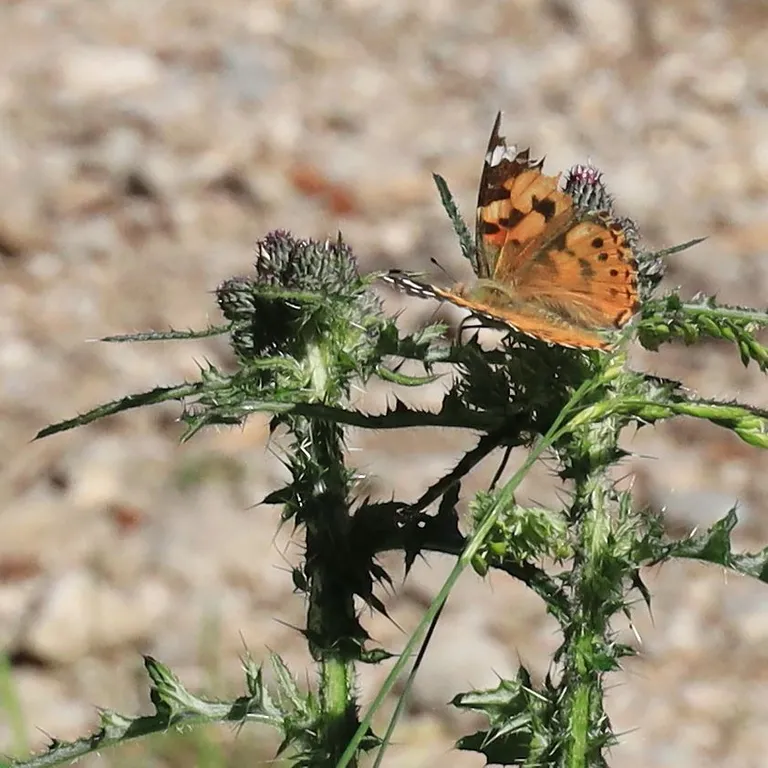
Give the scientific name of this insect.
Vanessa cardui
